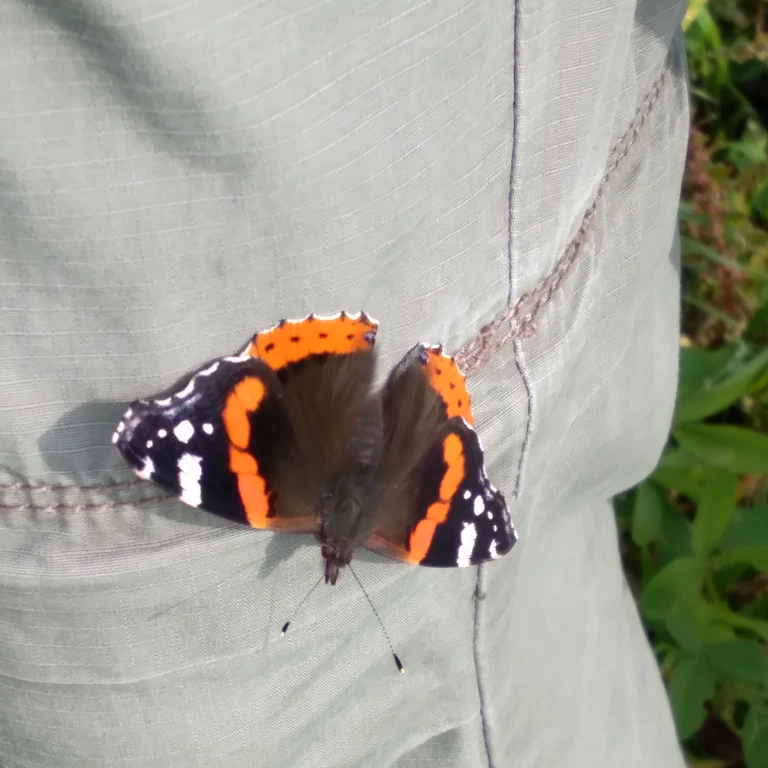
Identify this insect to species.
Vanessa atalanta
